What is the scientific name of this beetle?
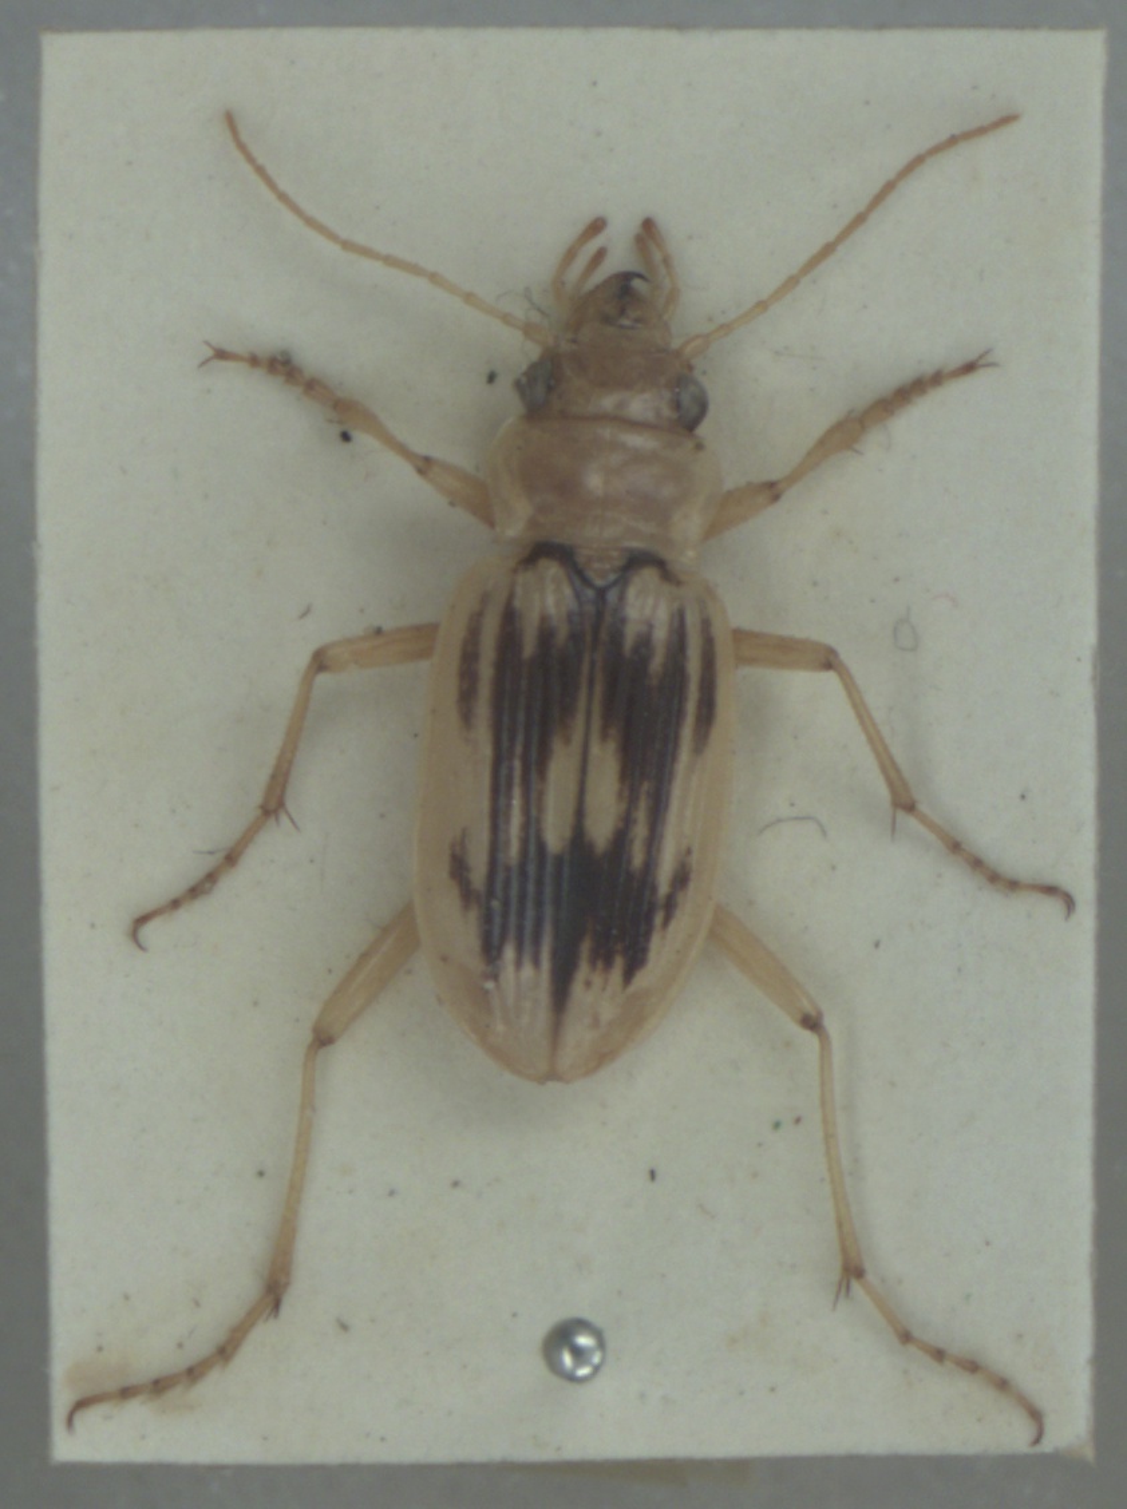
Nebria complanata
